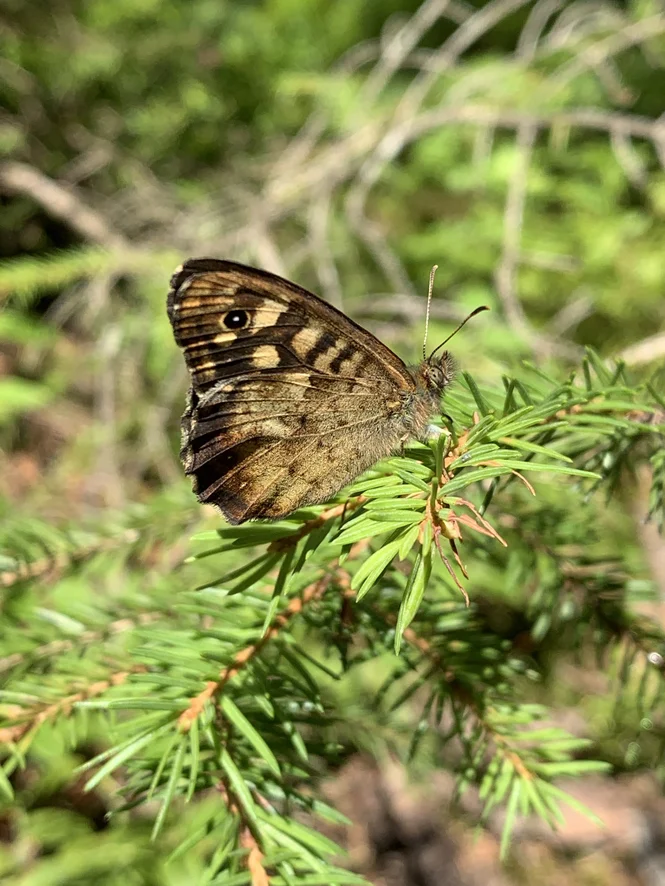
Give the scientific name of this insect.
Pararge aegeria
